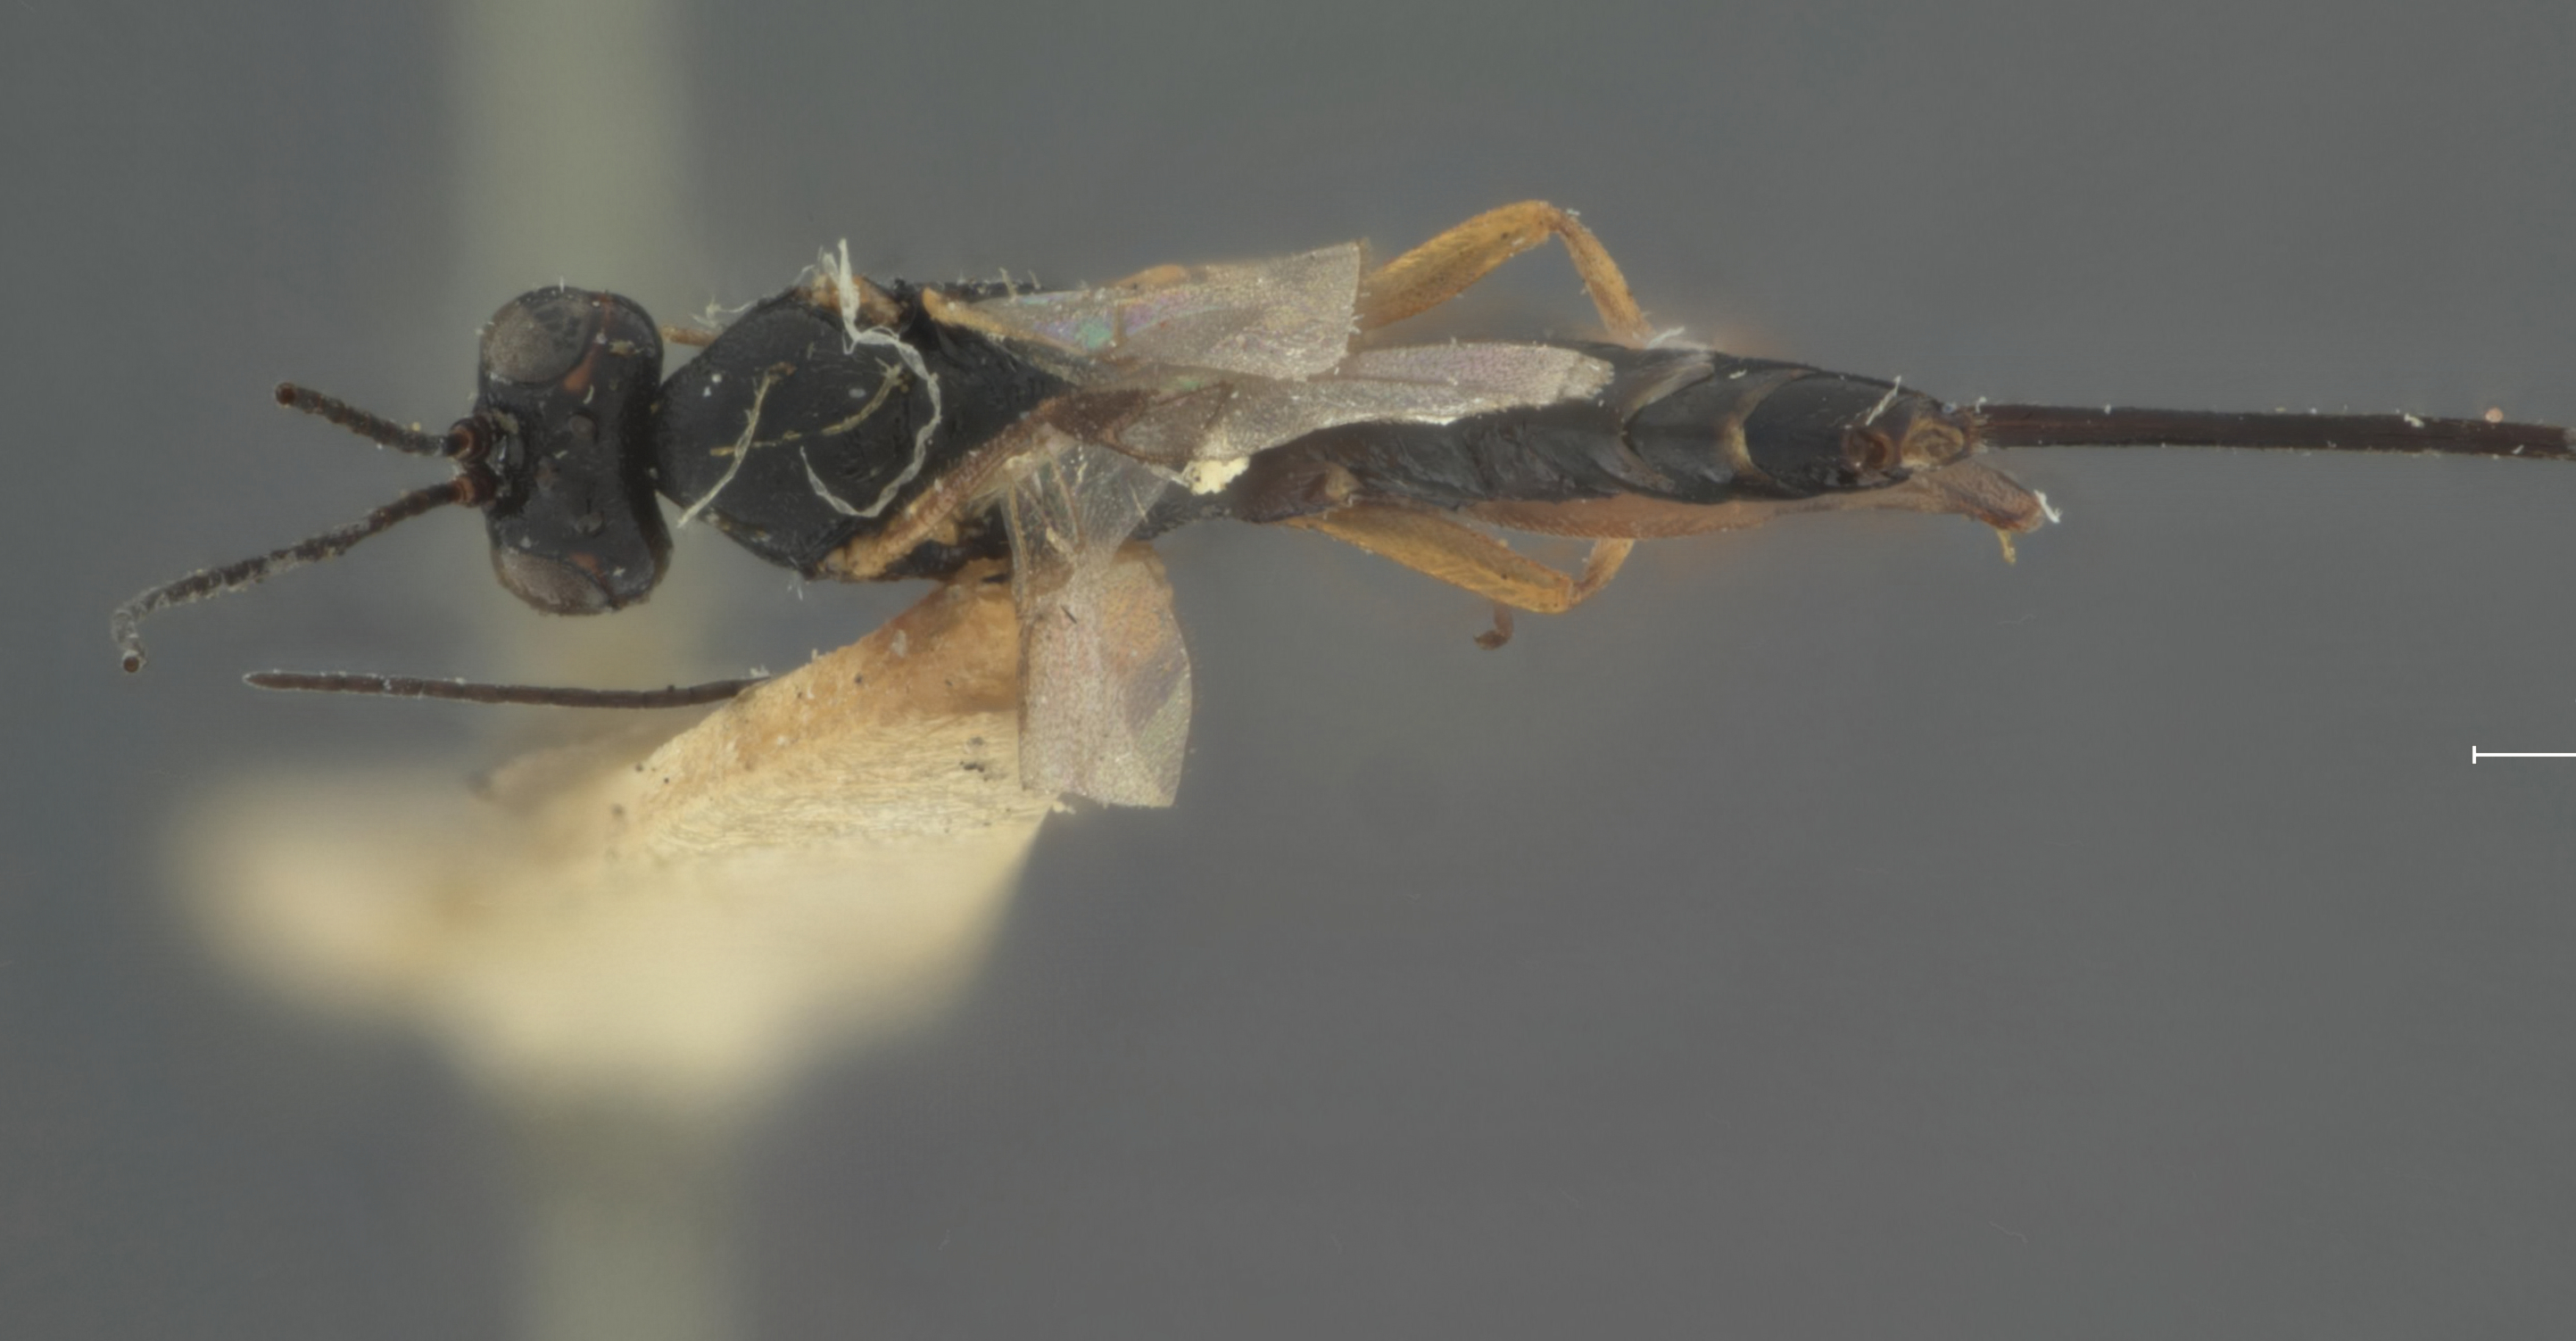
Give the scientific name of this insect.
Dolichopselephus cockerellii
